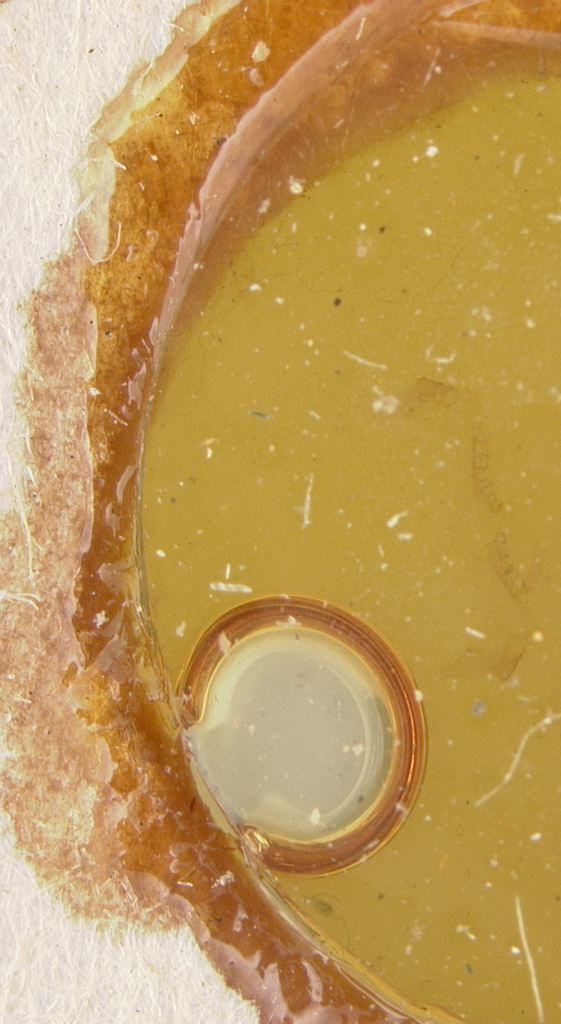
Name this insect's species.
Megachile victoriana
